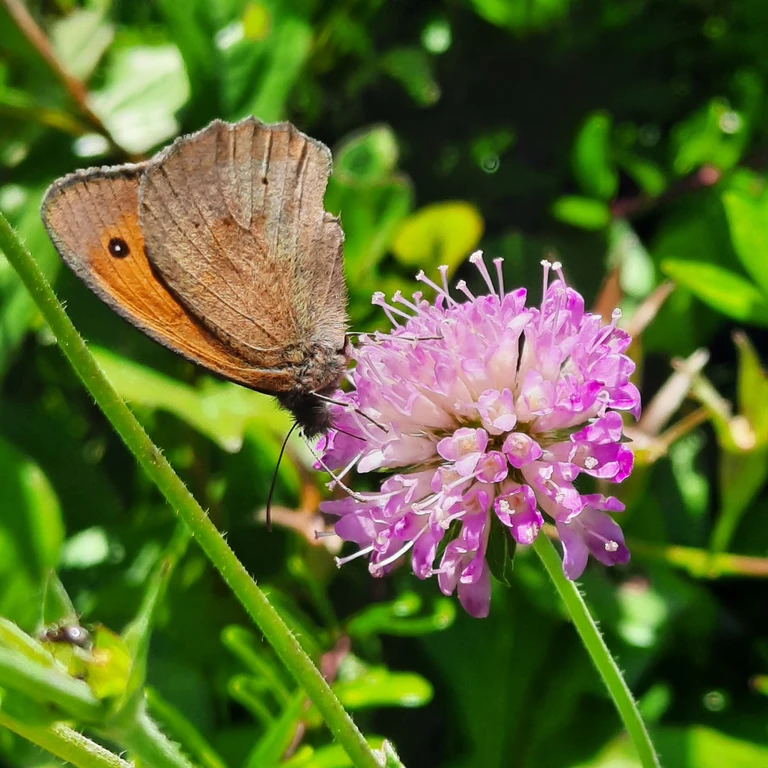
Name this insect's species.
Maniola jurtina
